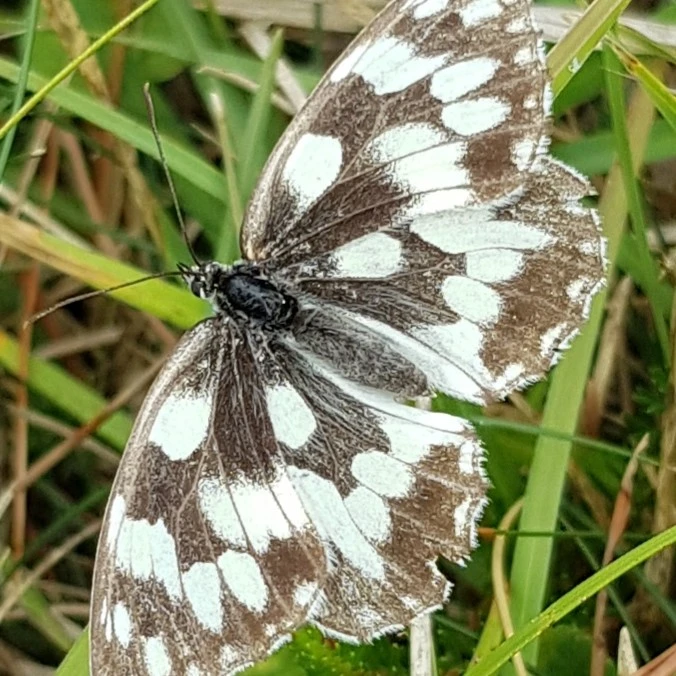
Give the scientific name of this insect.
Melanargia galathea
